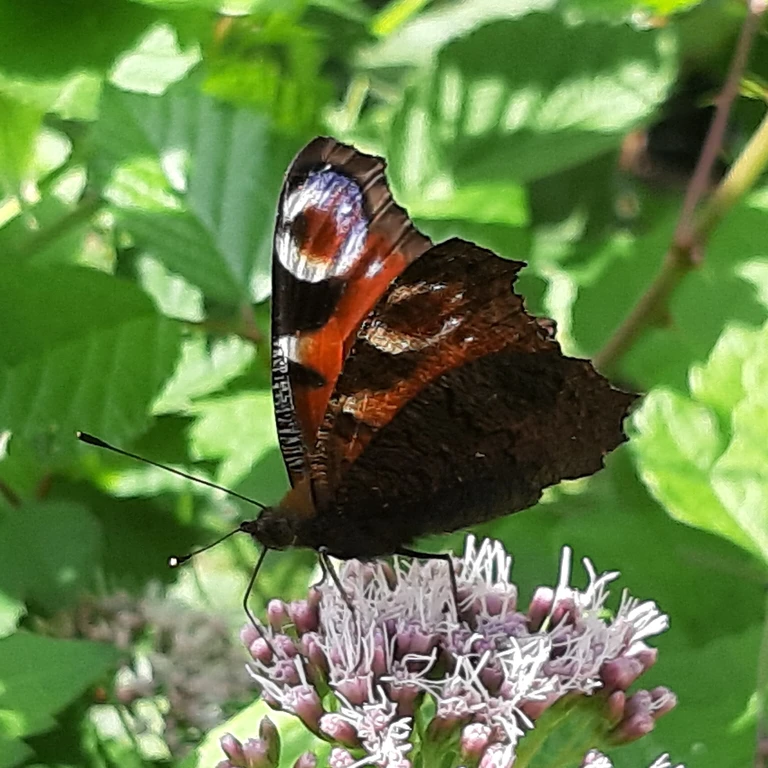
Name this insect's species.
Aglais io
